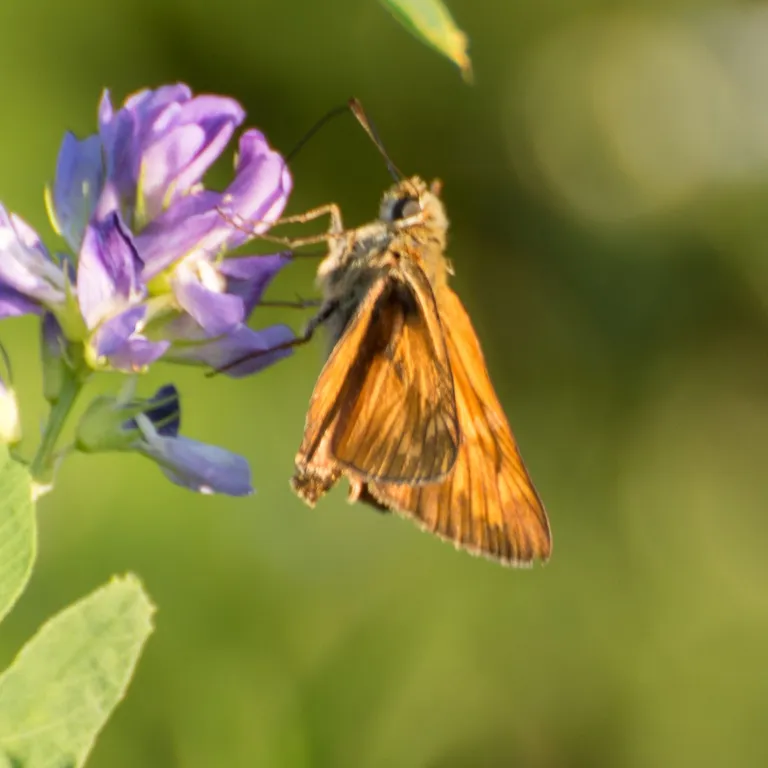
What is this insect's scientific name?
Ochlodes sylvanus (also Ochlodes venata)
